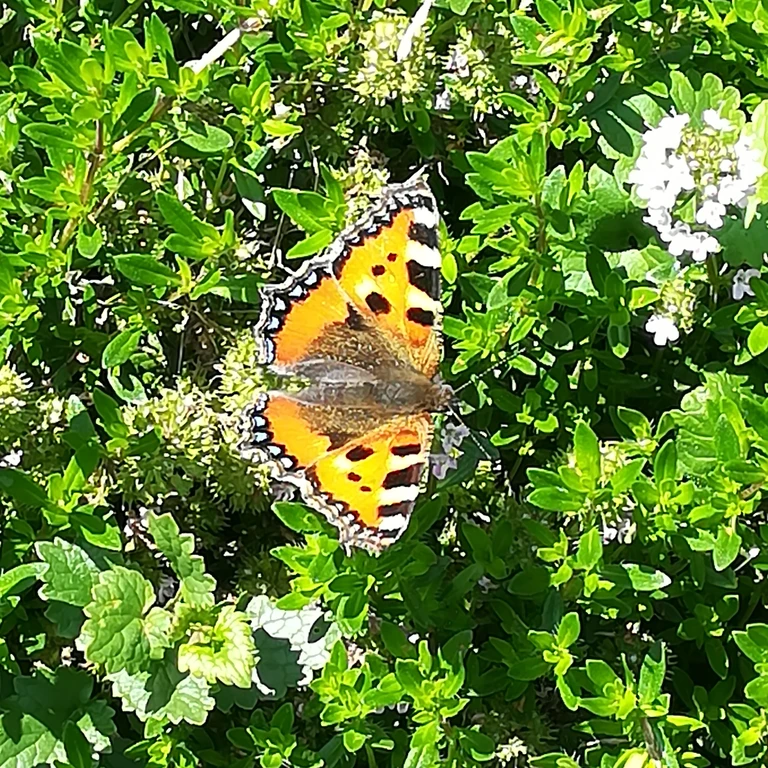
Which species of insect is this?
Aglais urticae
